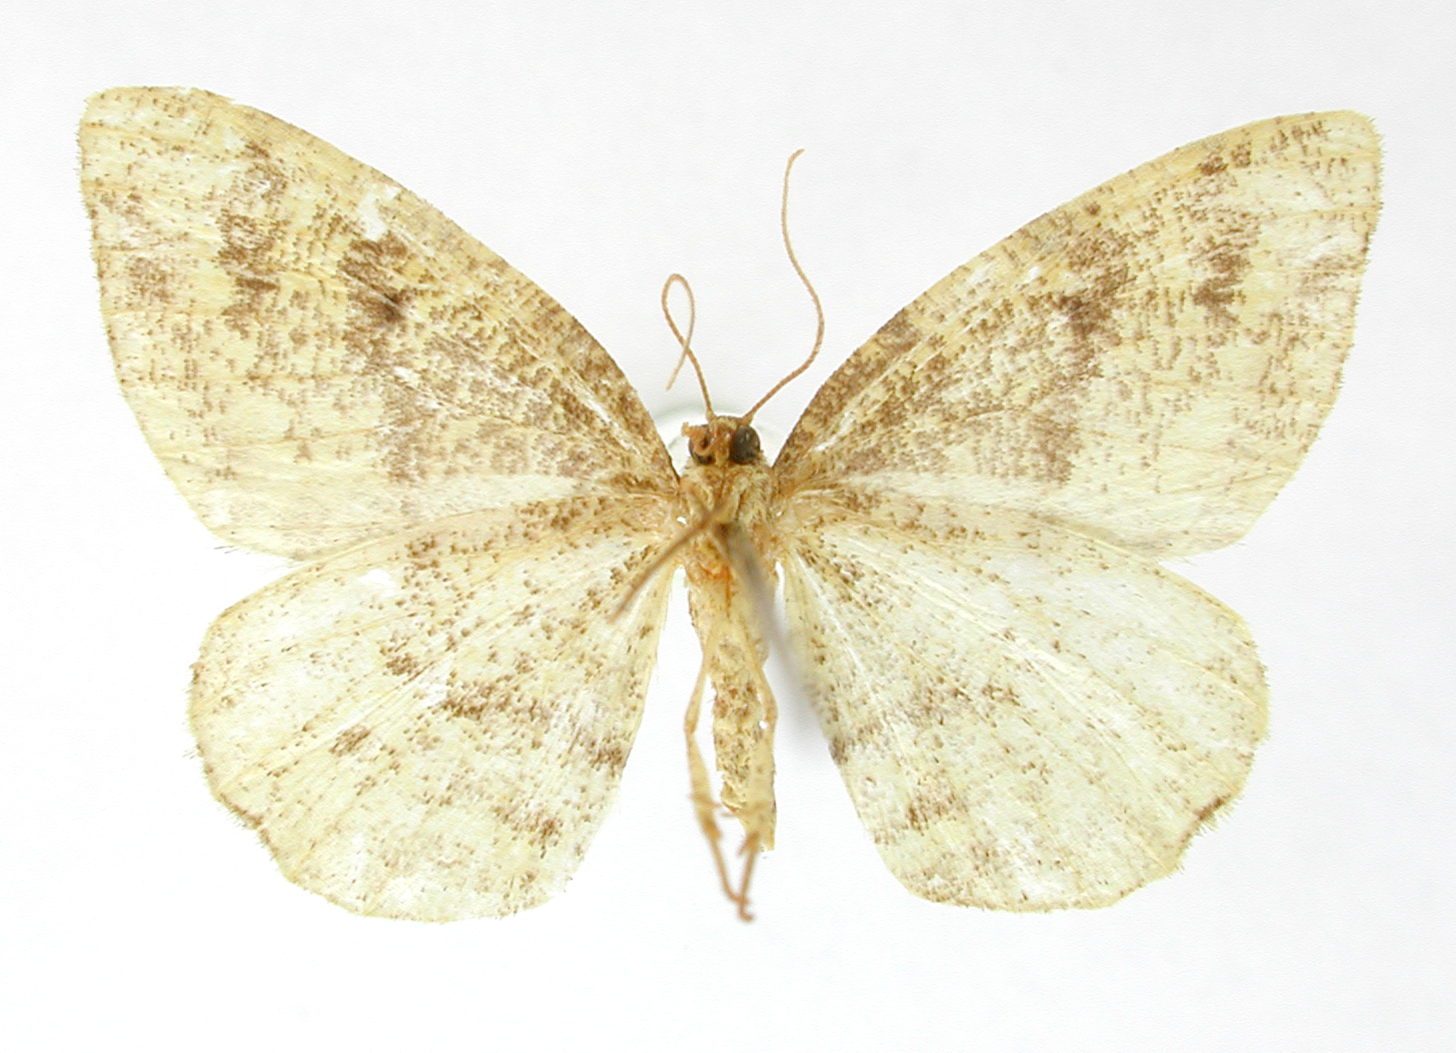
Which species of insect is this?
Tephrinopsis coniaria
